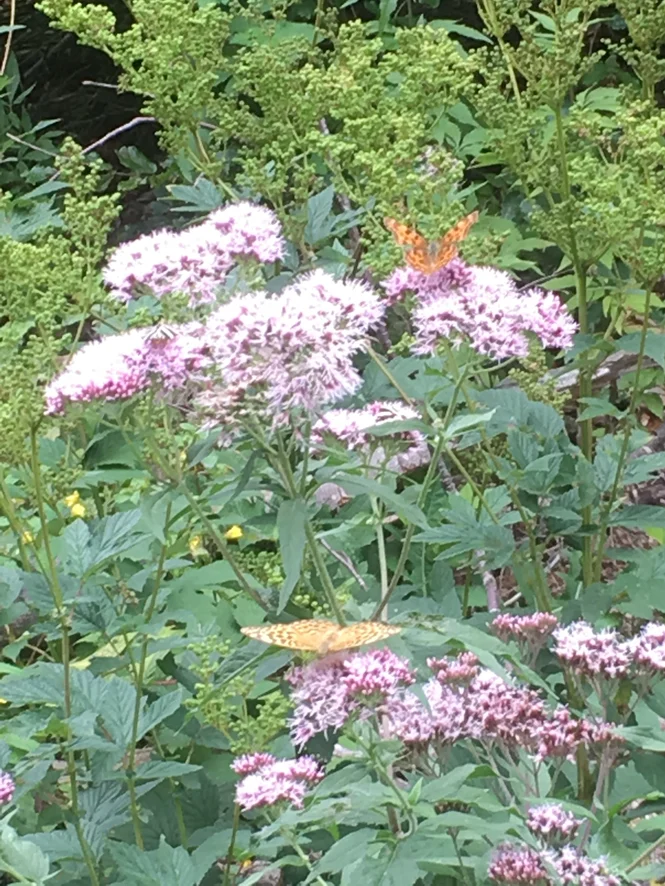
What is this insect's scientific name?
Polygonia c-album
